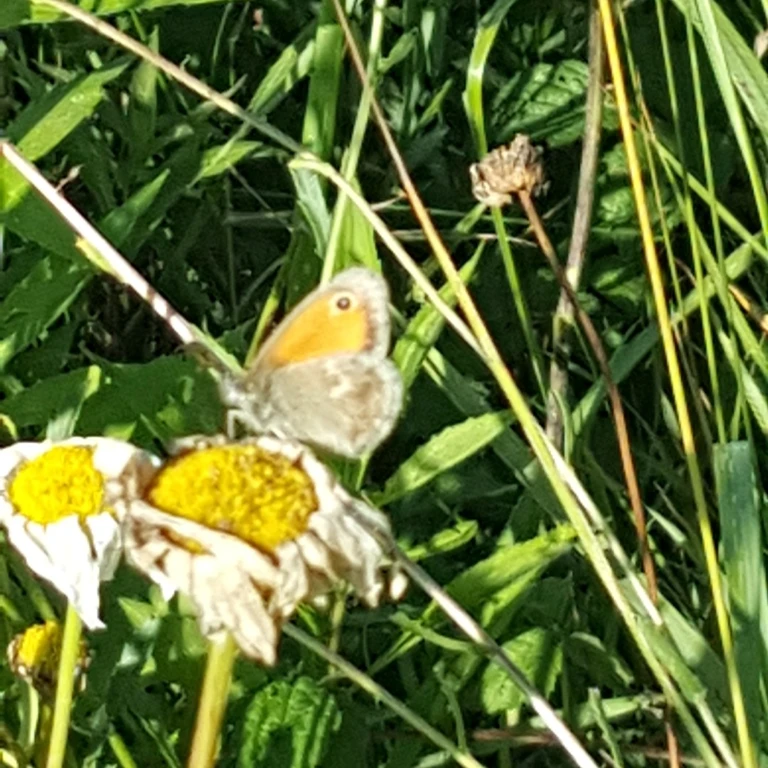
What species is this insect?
Coenonympha pamphilus
